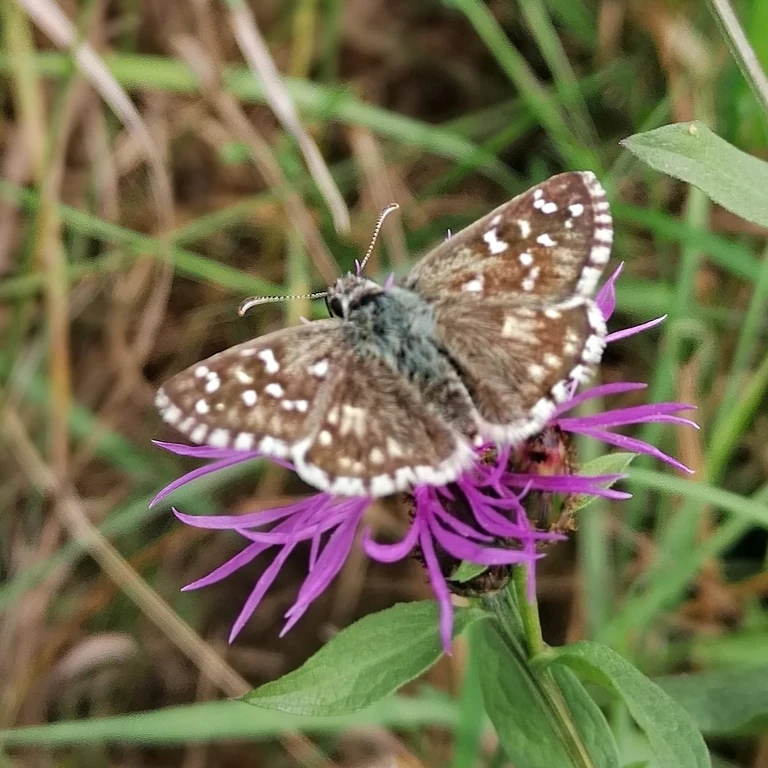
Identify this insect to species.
Pyrgus armoricanus
